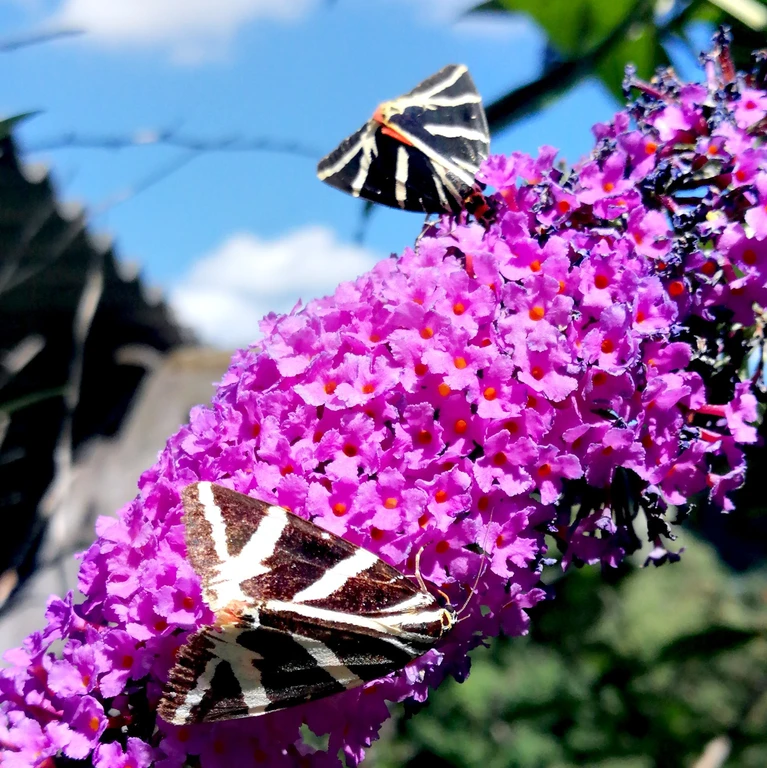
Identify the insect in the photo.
Euplagia quadripunctaria
